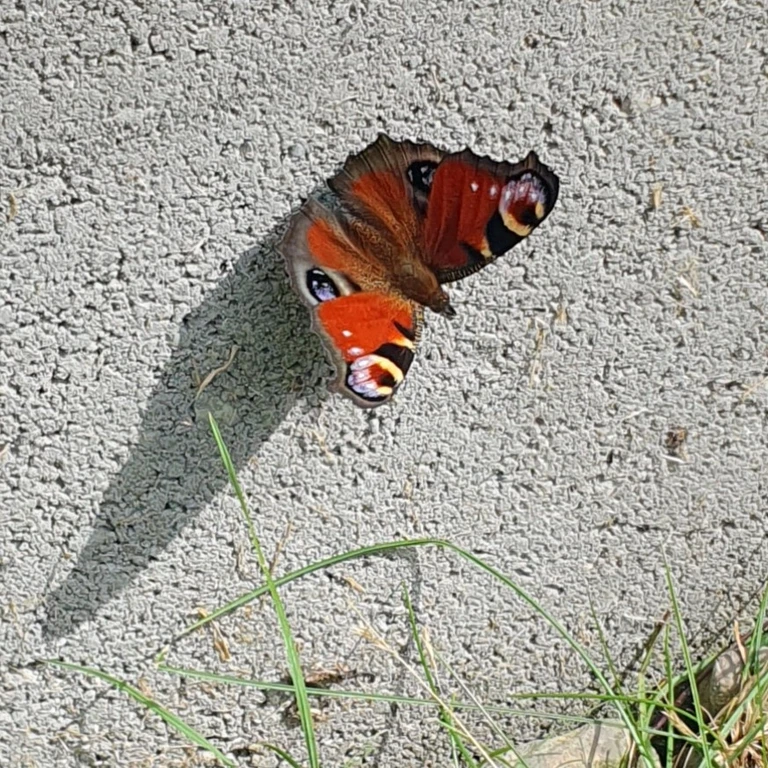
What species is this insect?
Aglais io
